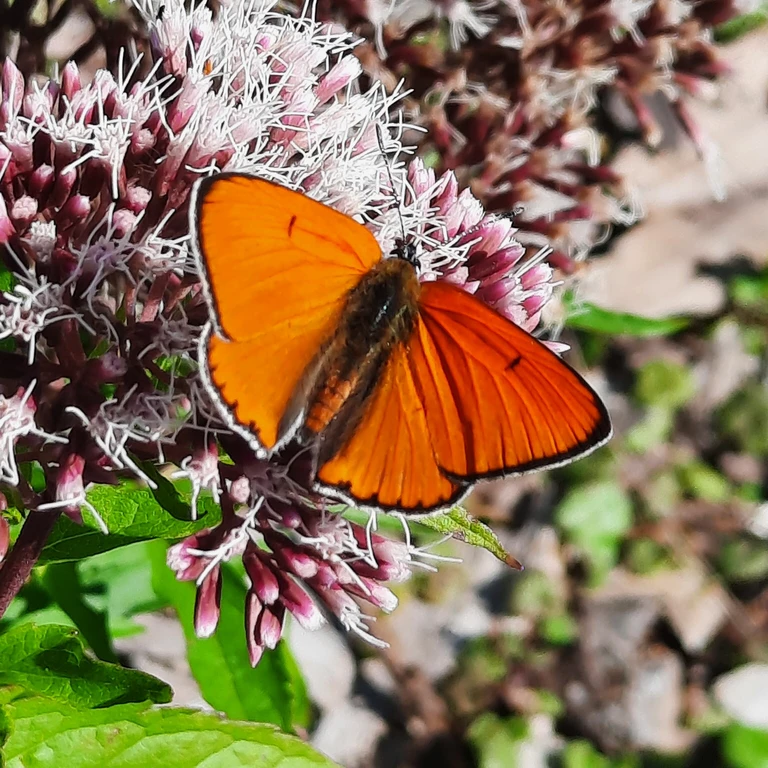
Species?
Lycaena dispar
